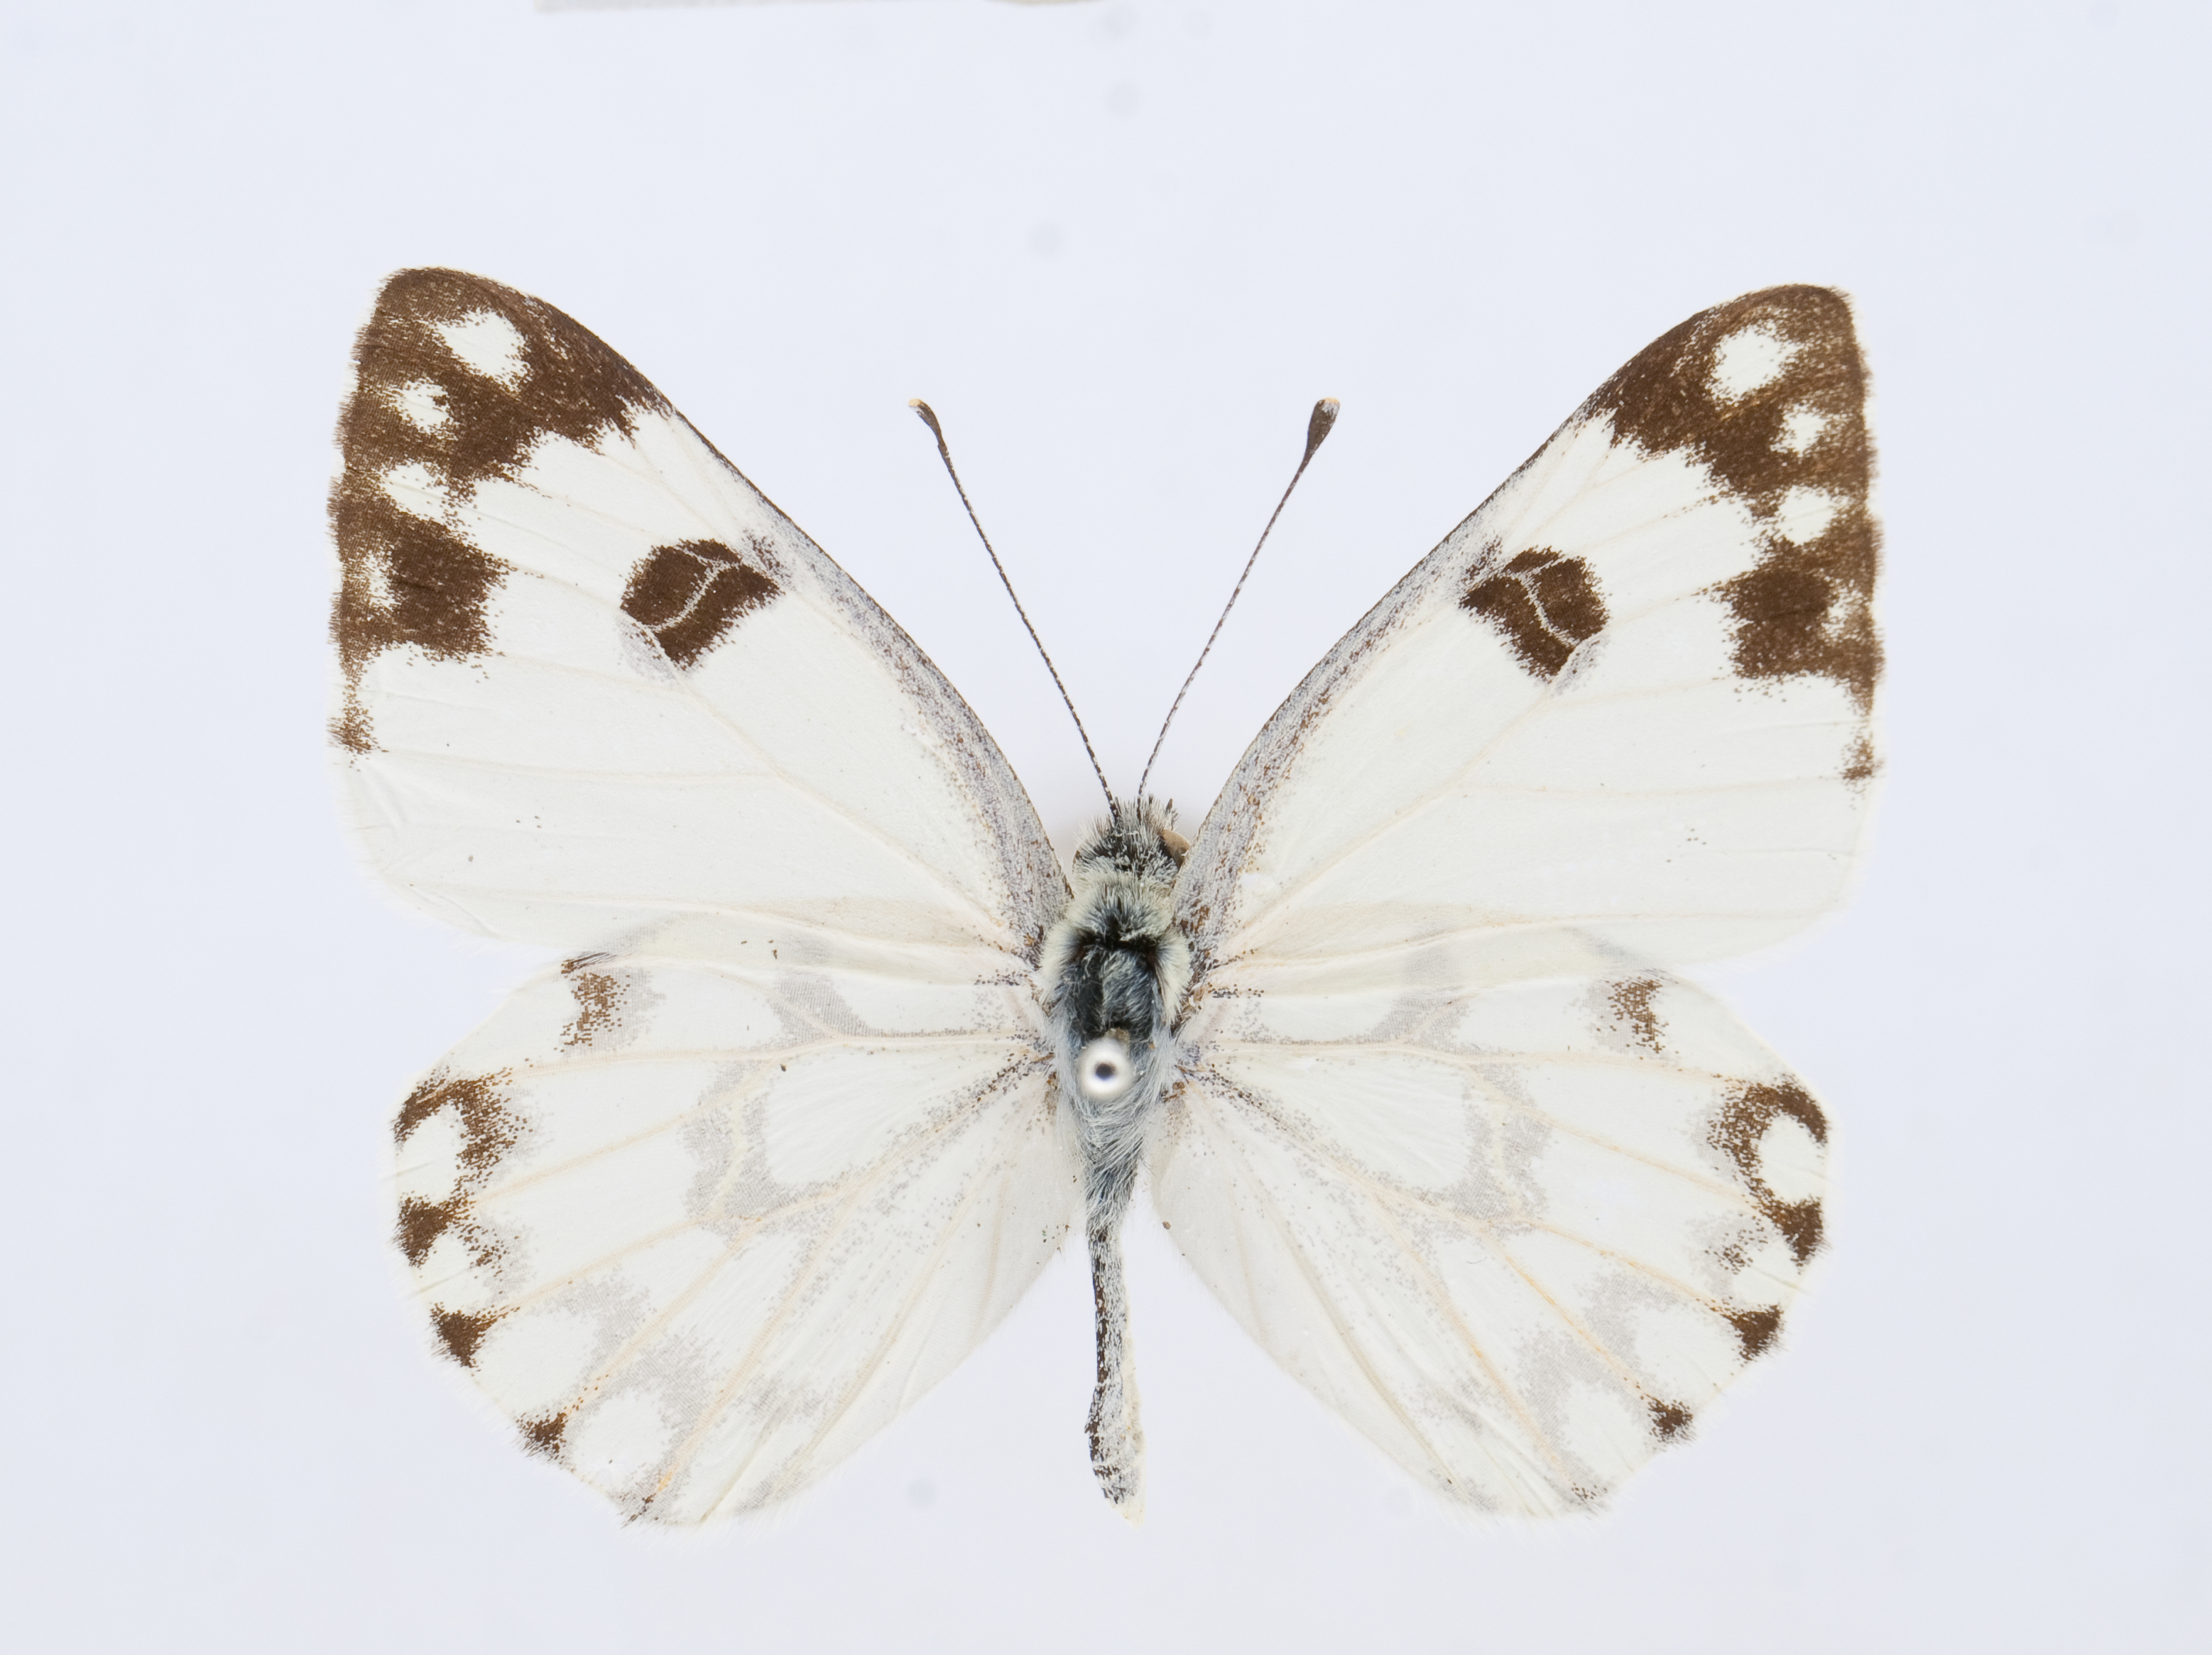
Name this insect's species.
Pontia glauconome
